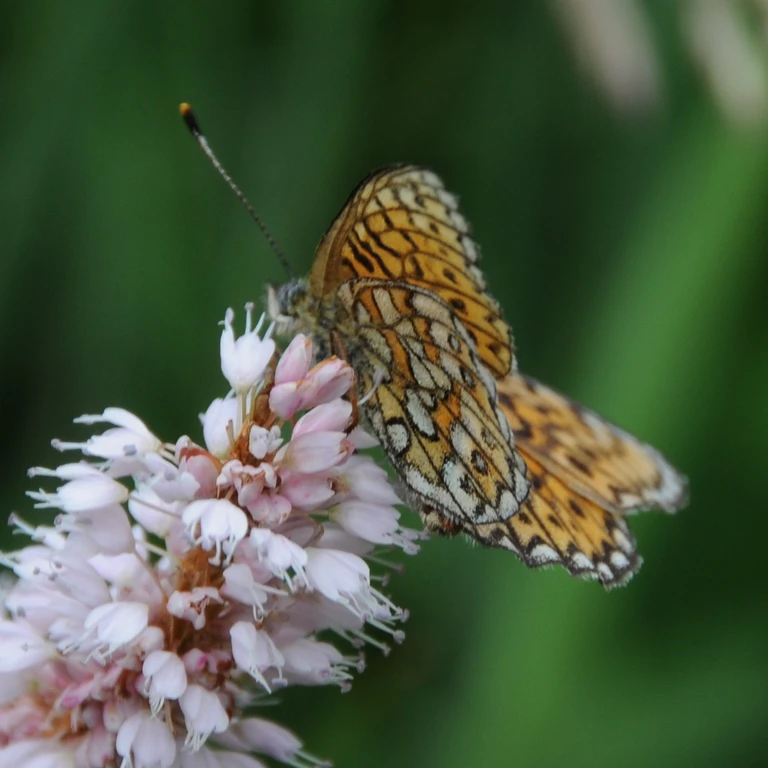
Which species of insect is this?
Boloria eunomia
